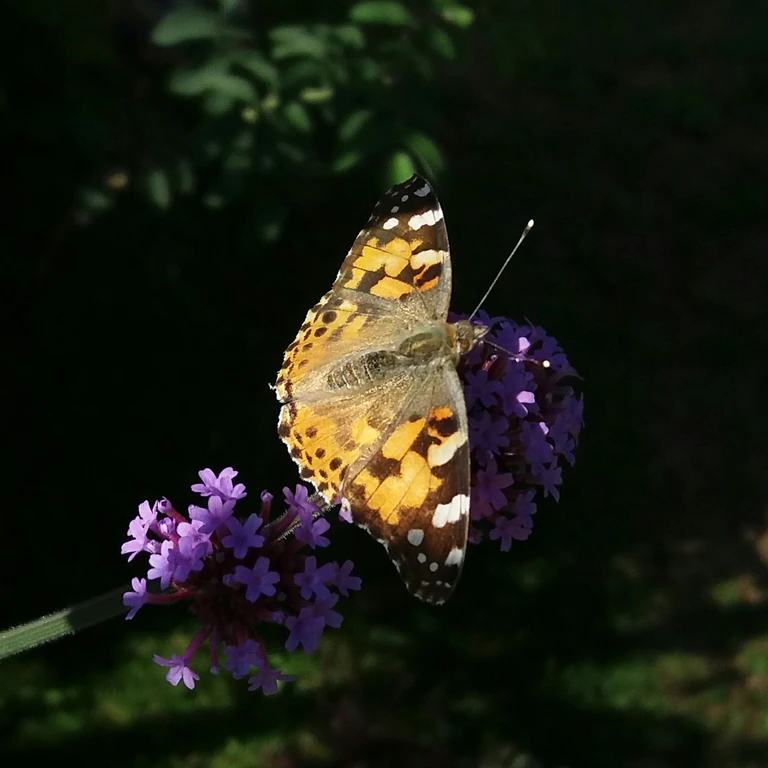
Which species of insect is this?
Vanessa cardui
